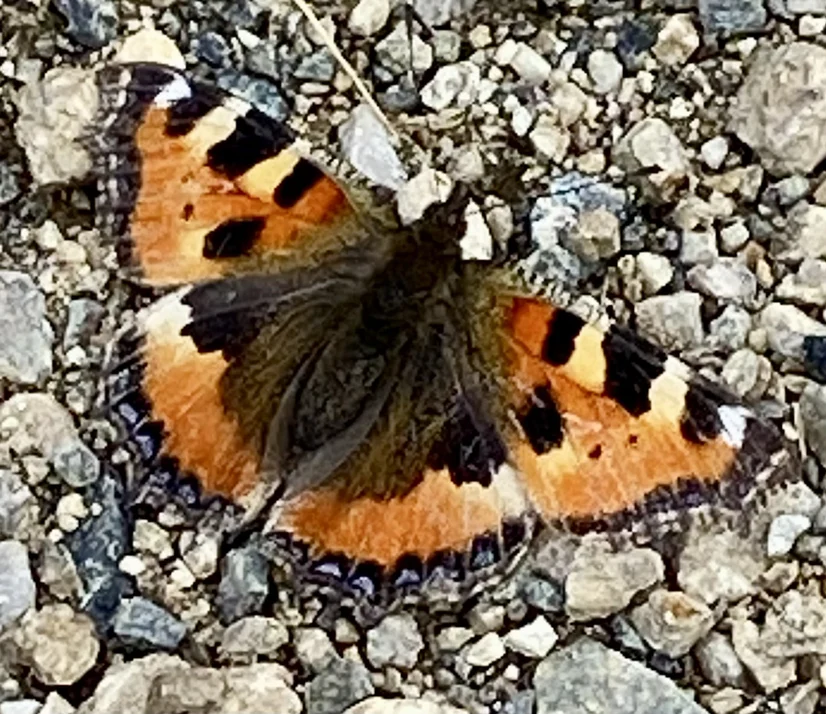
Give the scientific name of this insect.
Aglais urticae
